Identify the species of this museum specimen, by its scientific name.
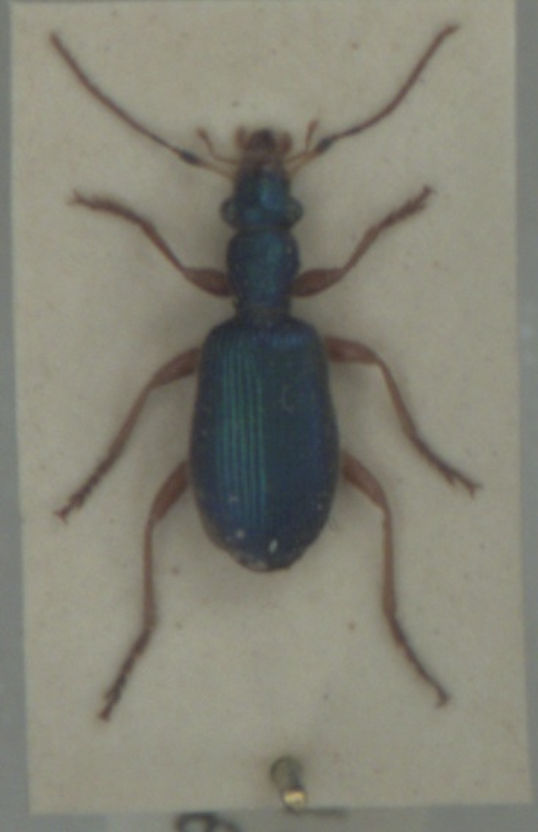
Drypta dentata
